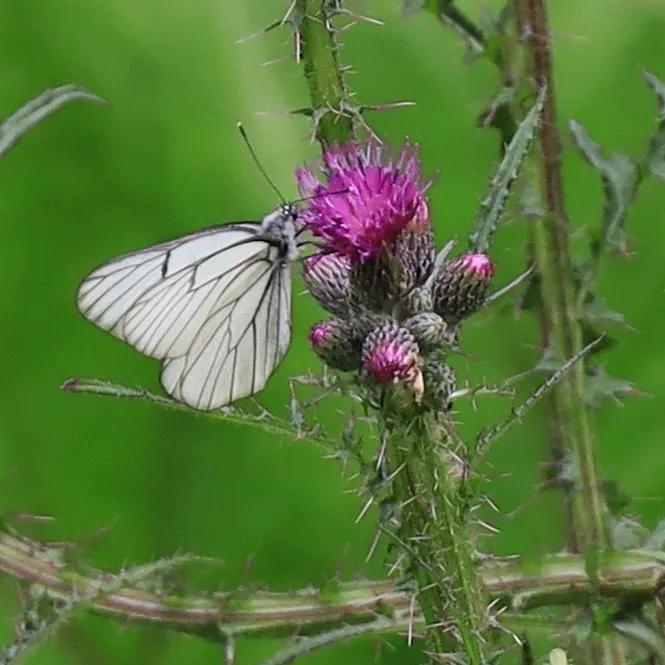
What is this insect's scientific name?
Aporia crataegi
